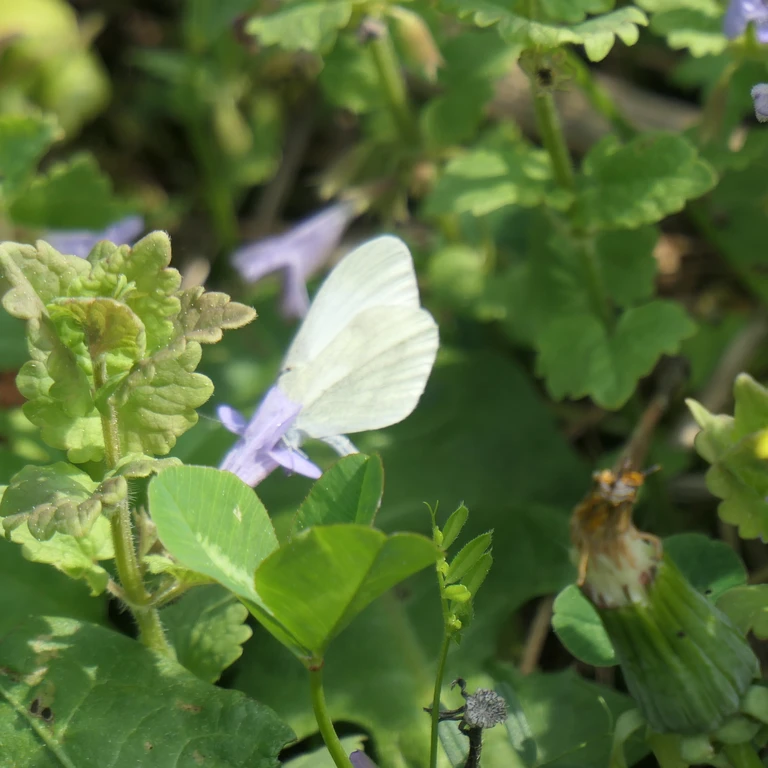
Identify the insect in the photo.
Leptidea sinapis/juvernica
